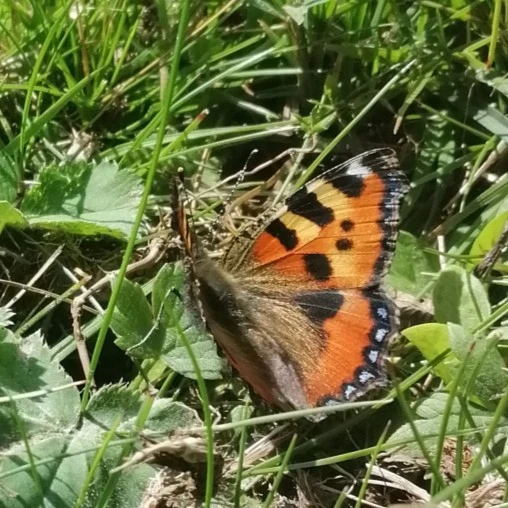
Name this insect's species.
Aglais urticae
